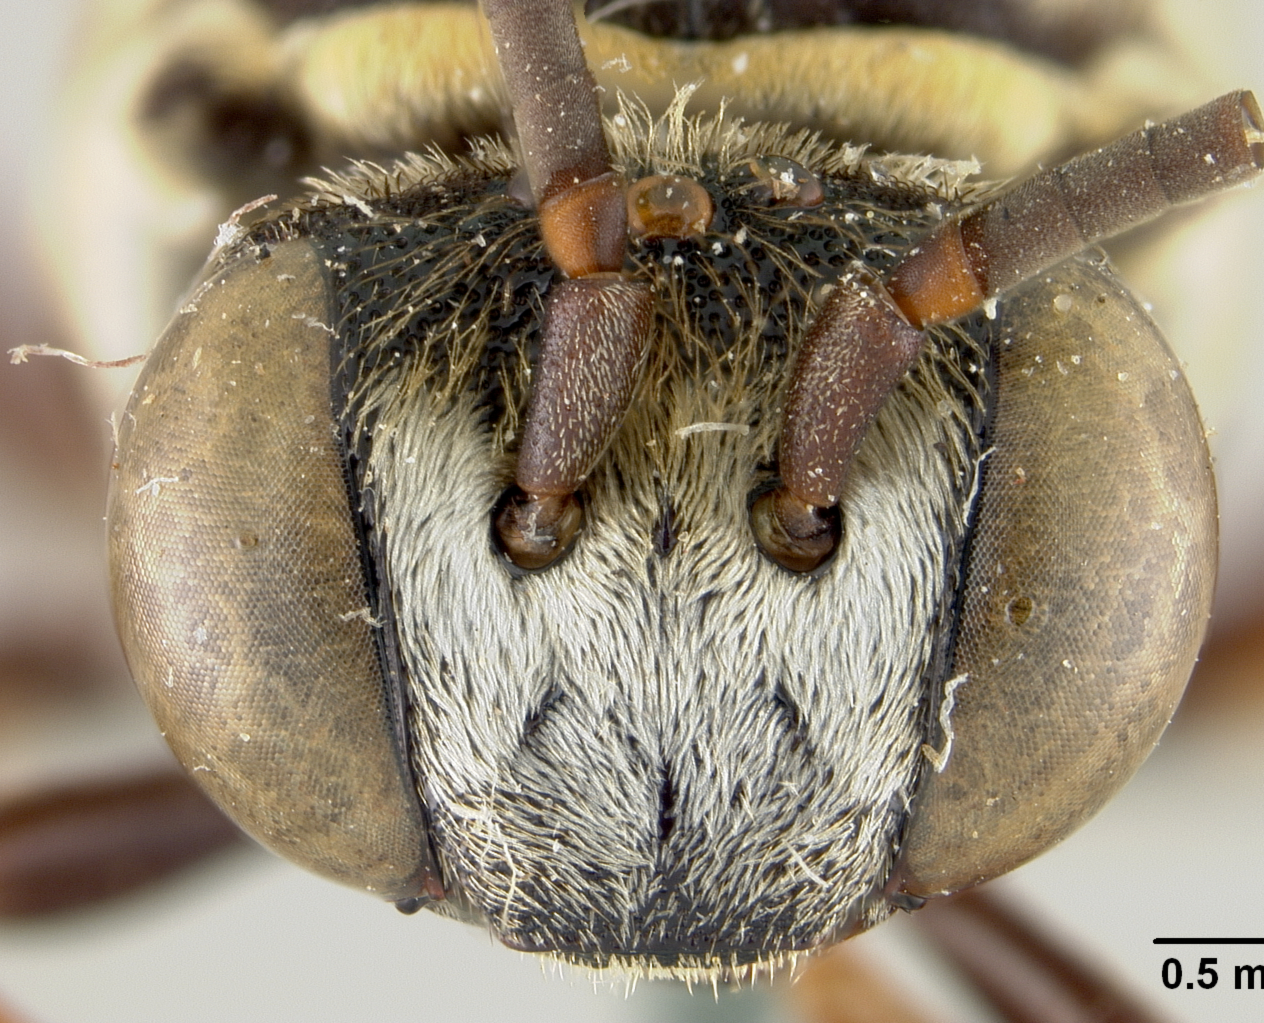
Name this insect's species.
Triepeolus nautlanus
